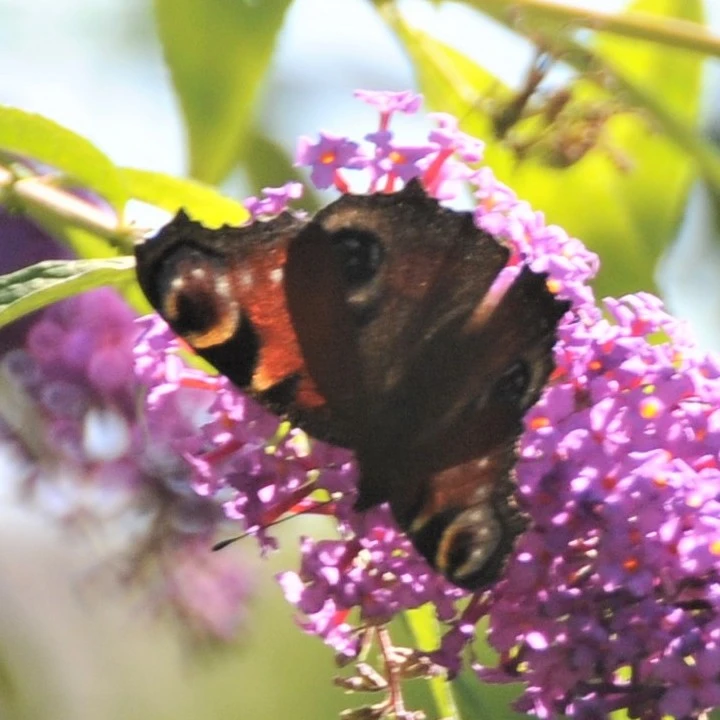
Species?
Aglais io
